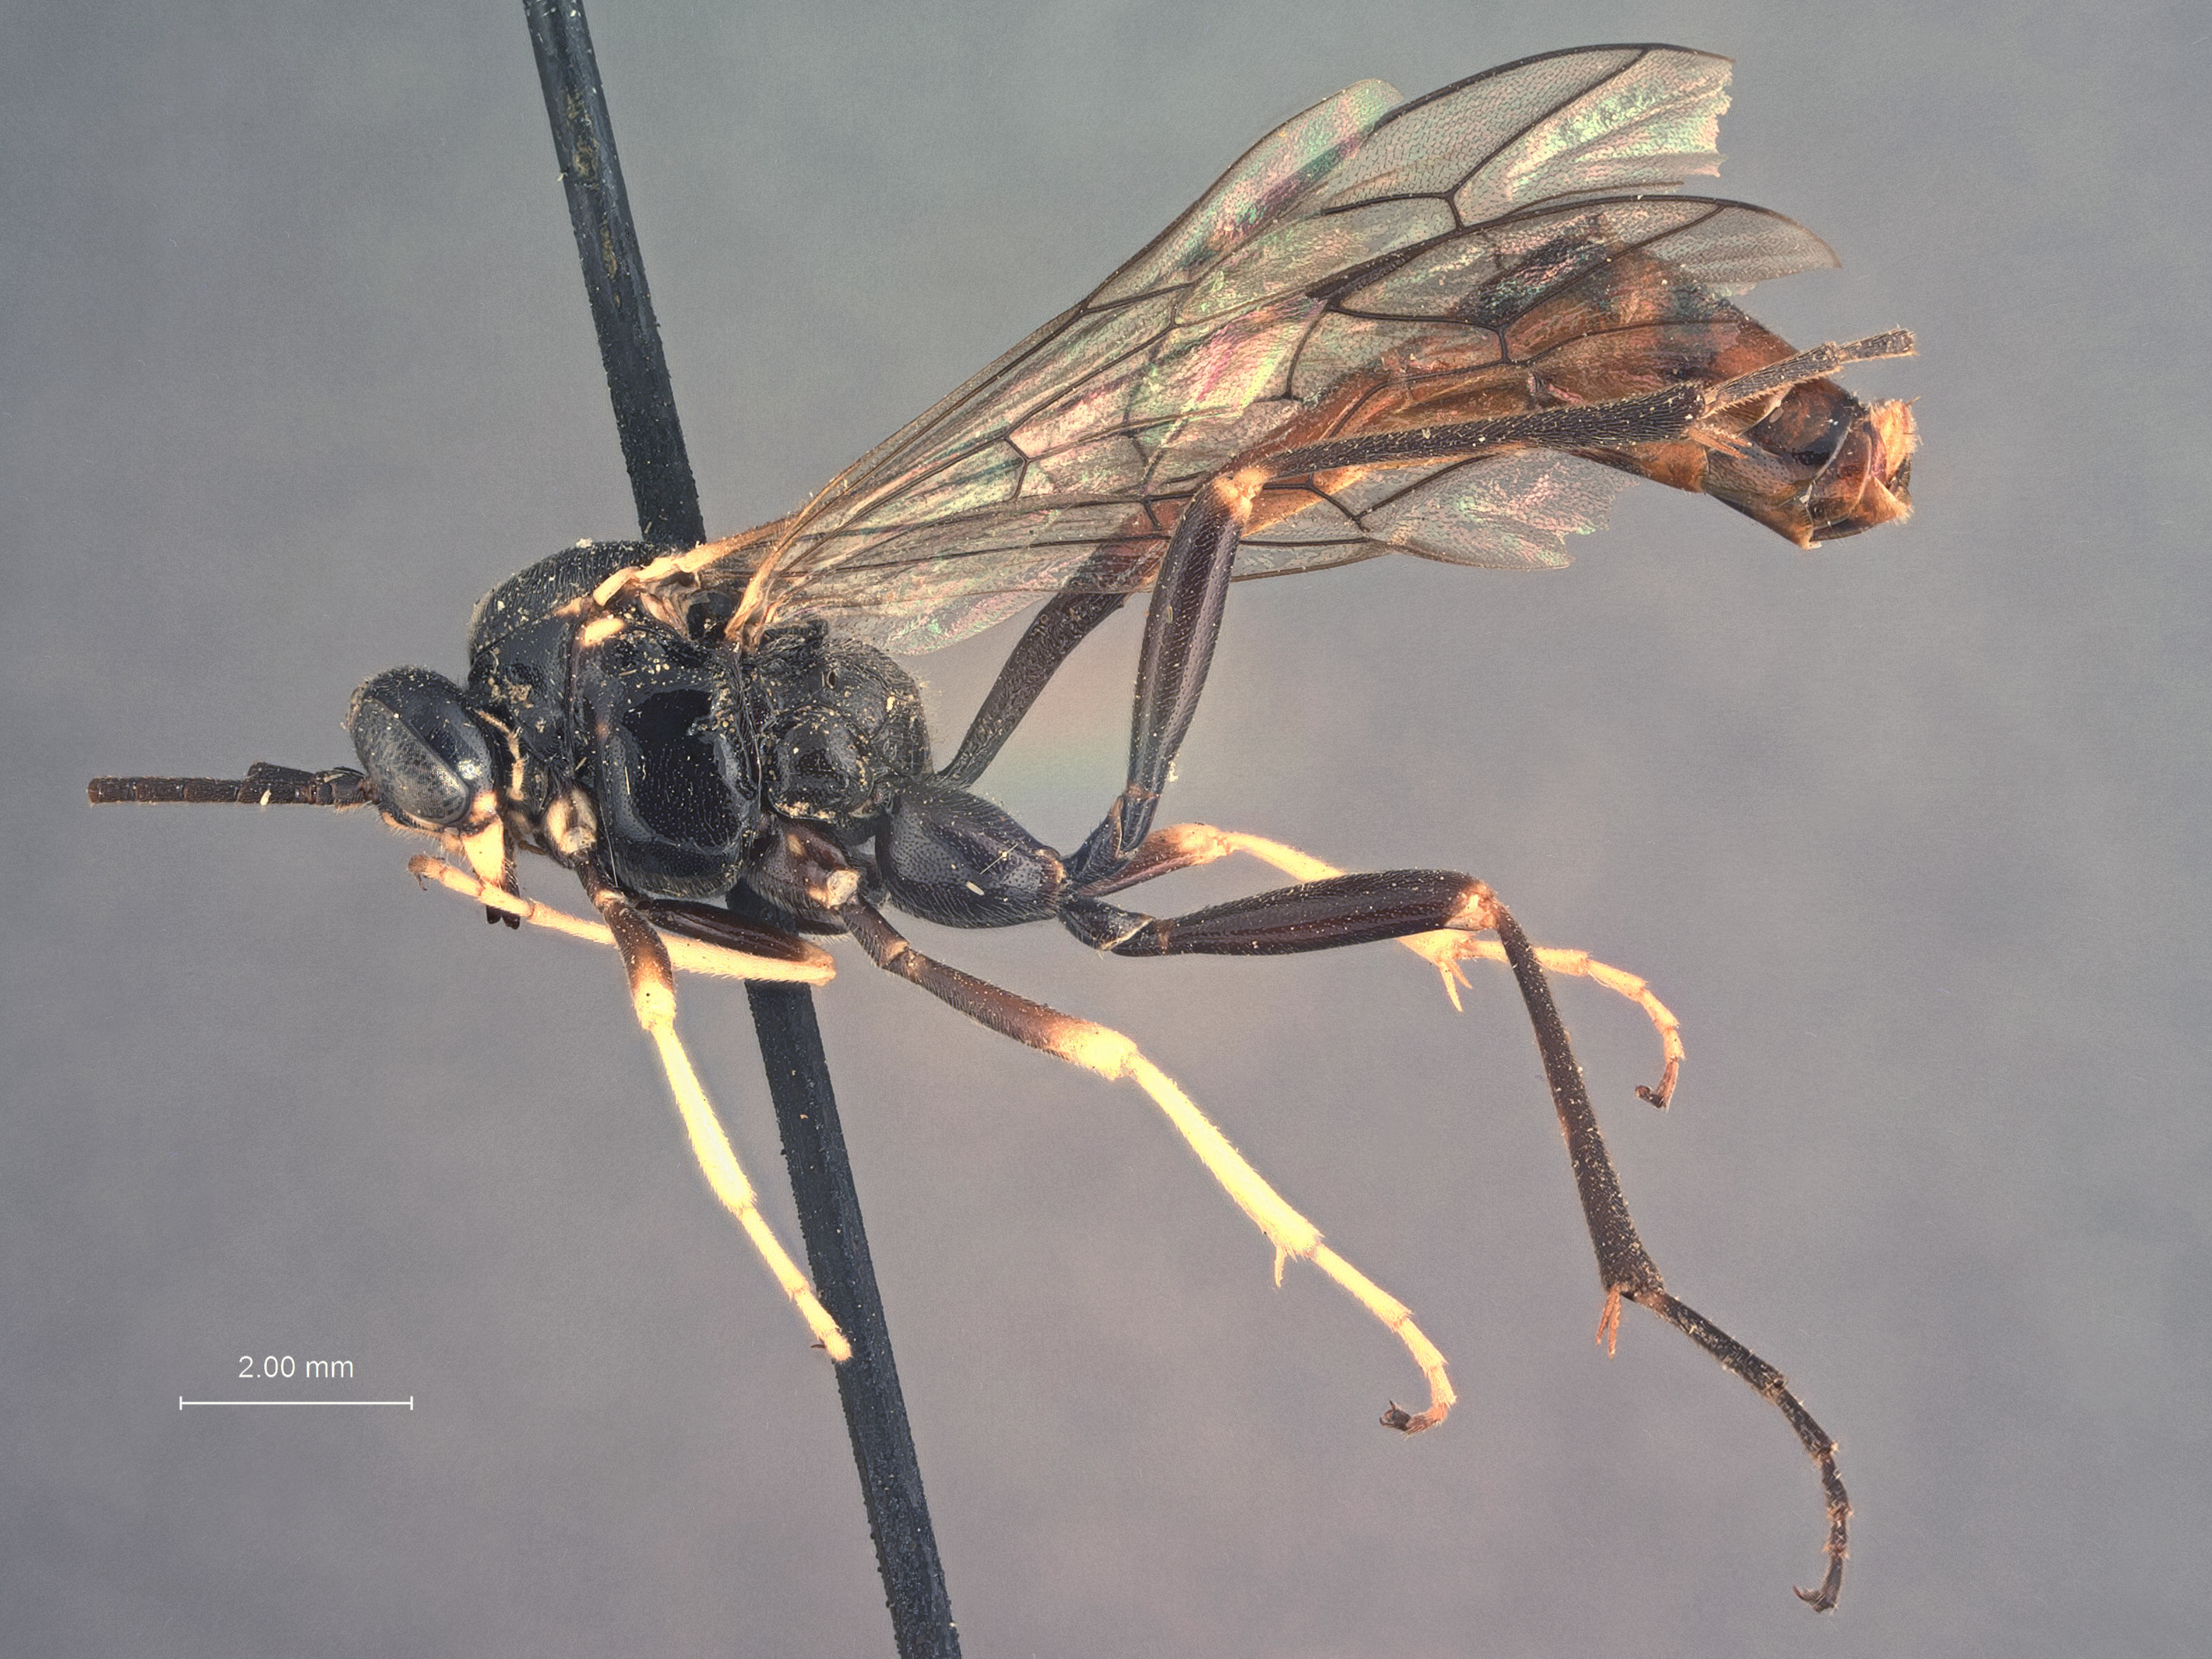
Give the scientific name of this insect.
Homaspis nigripes
